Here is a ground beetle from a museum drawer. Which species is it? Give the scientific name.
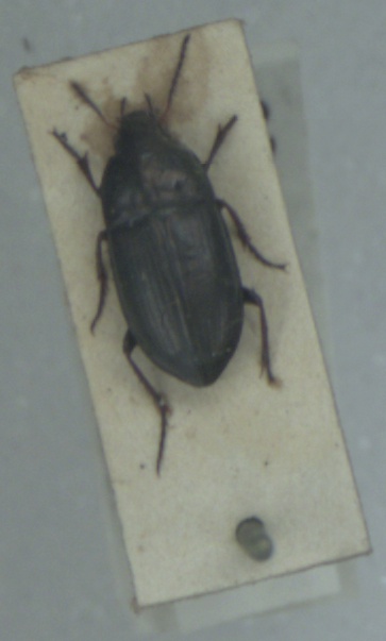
Amara aenea
